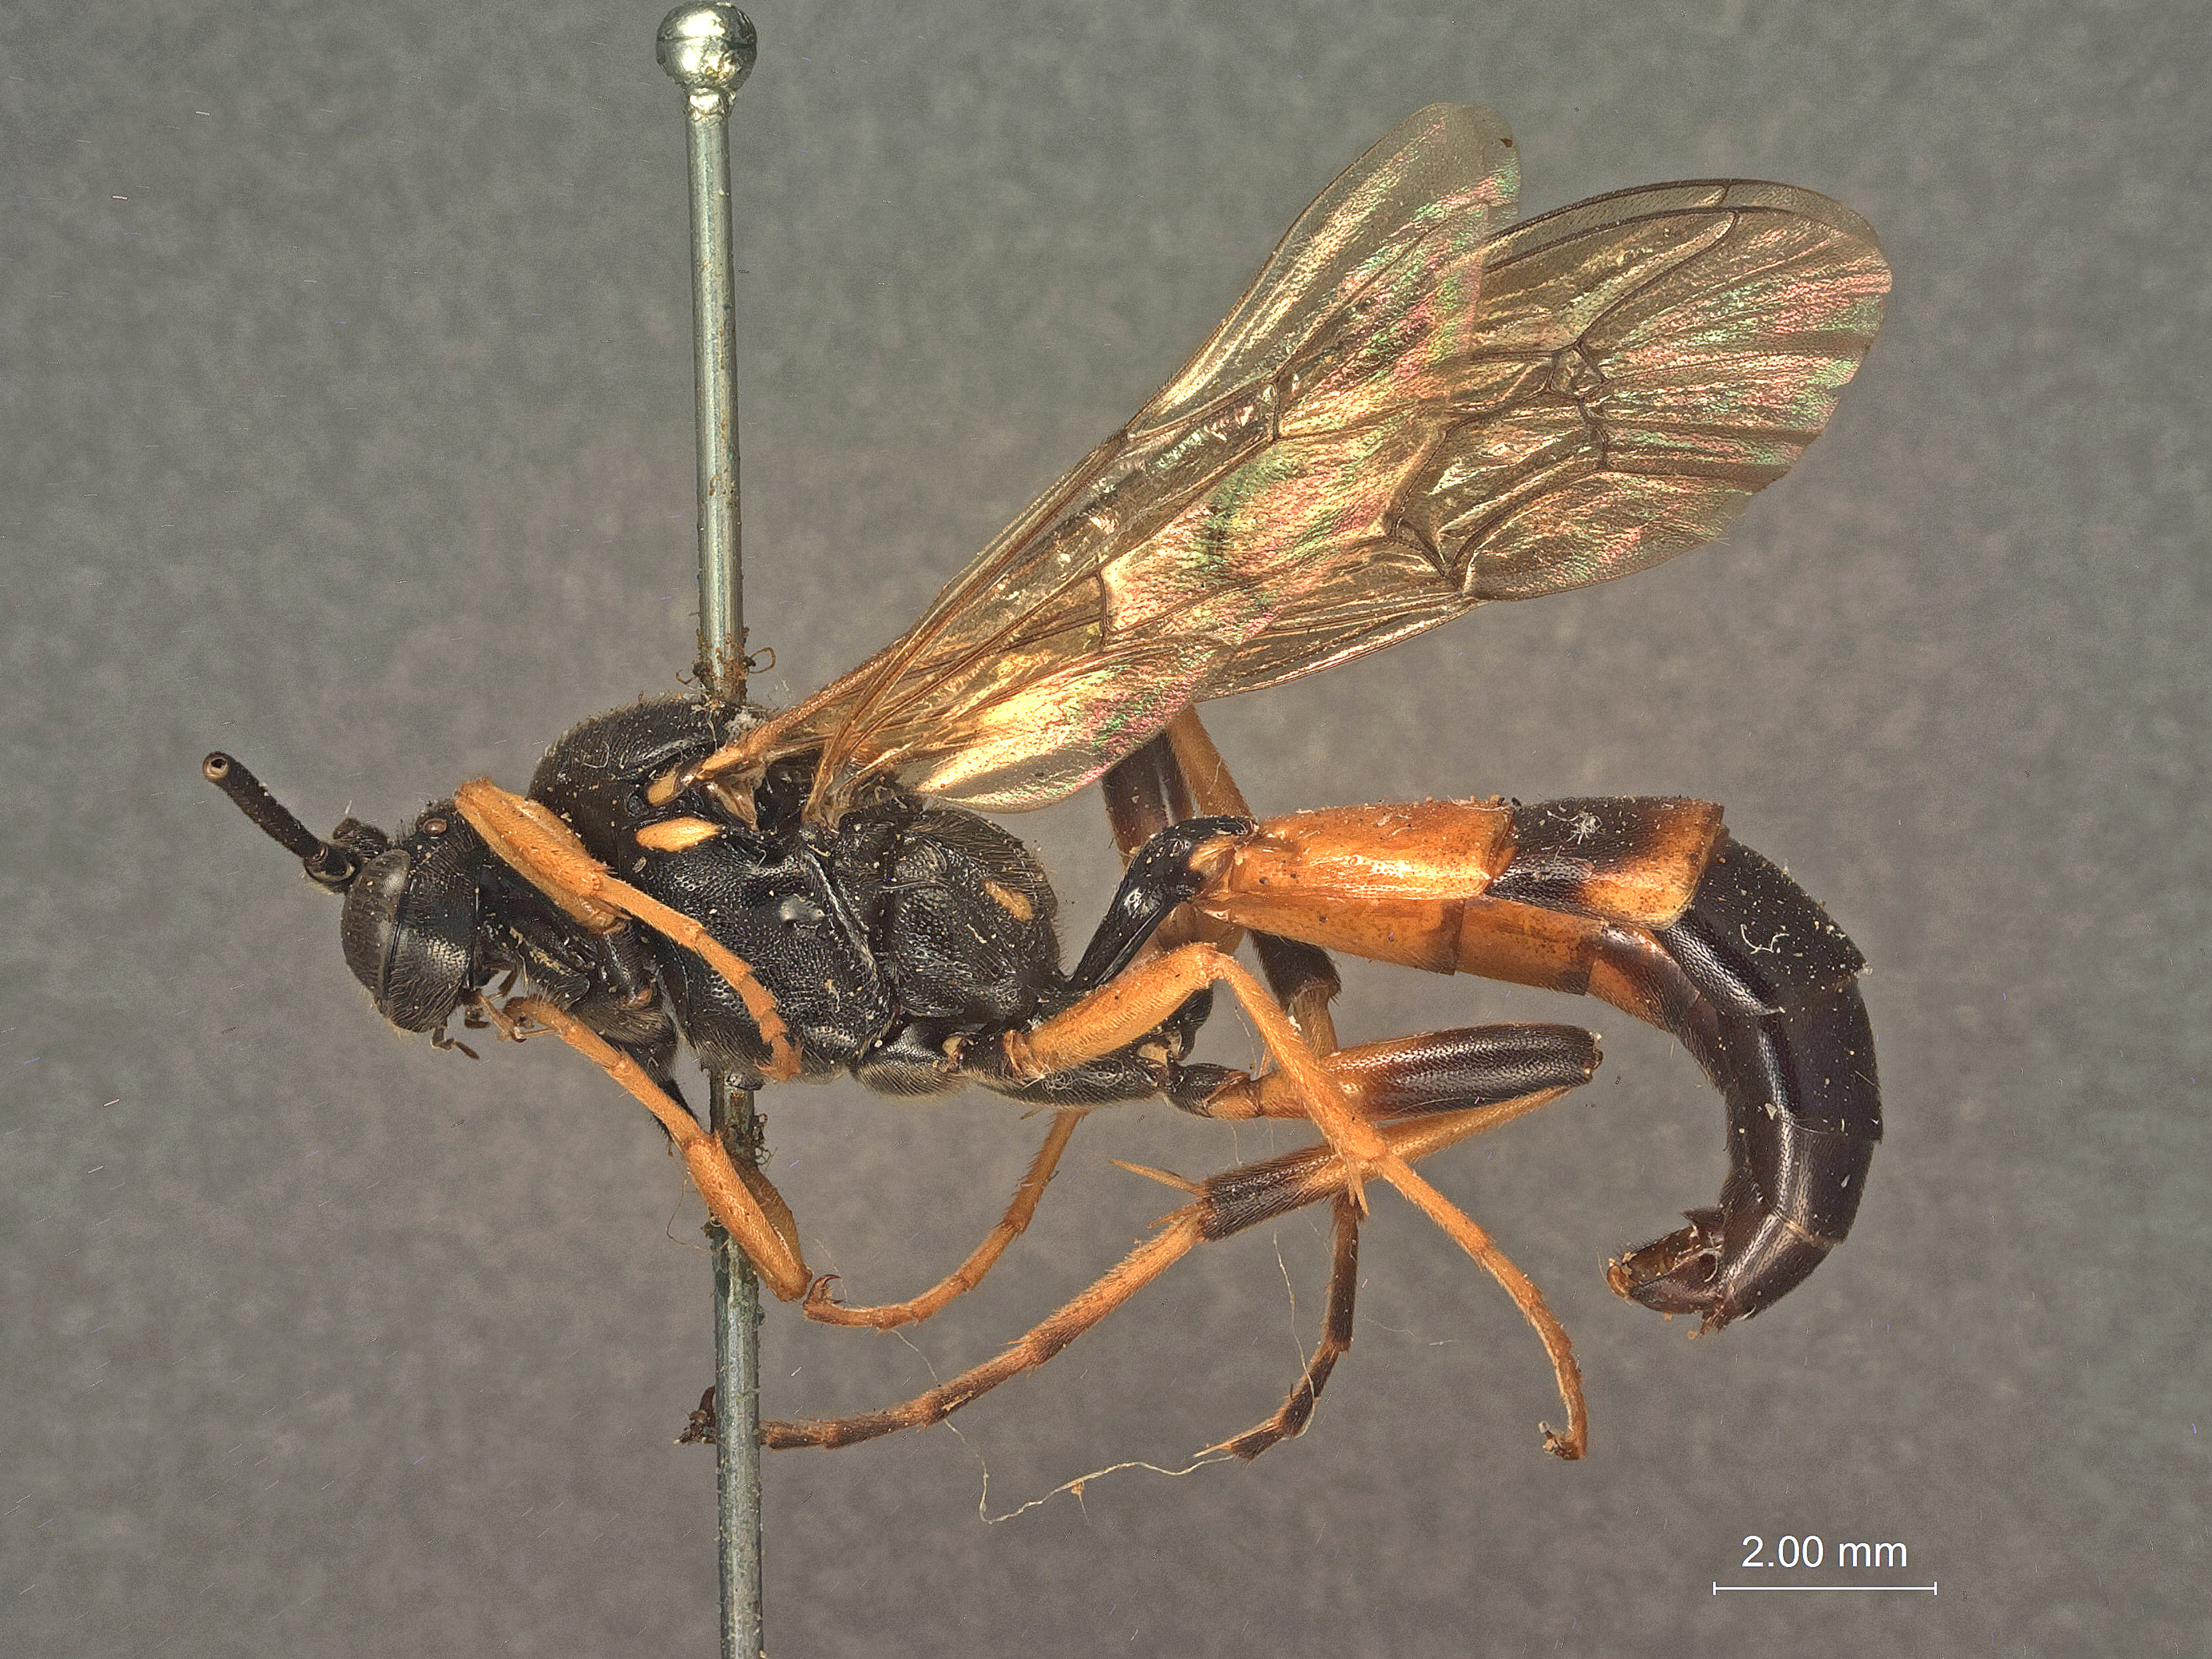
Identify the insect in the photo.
Eristicus binotatus
